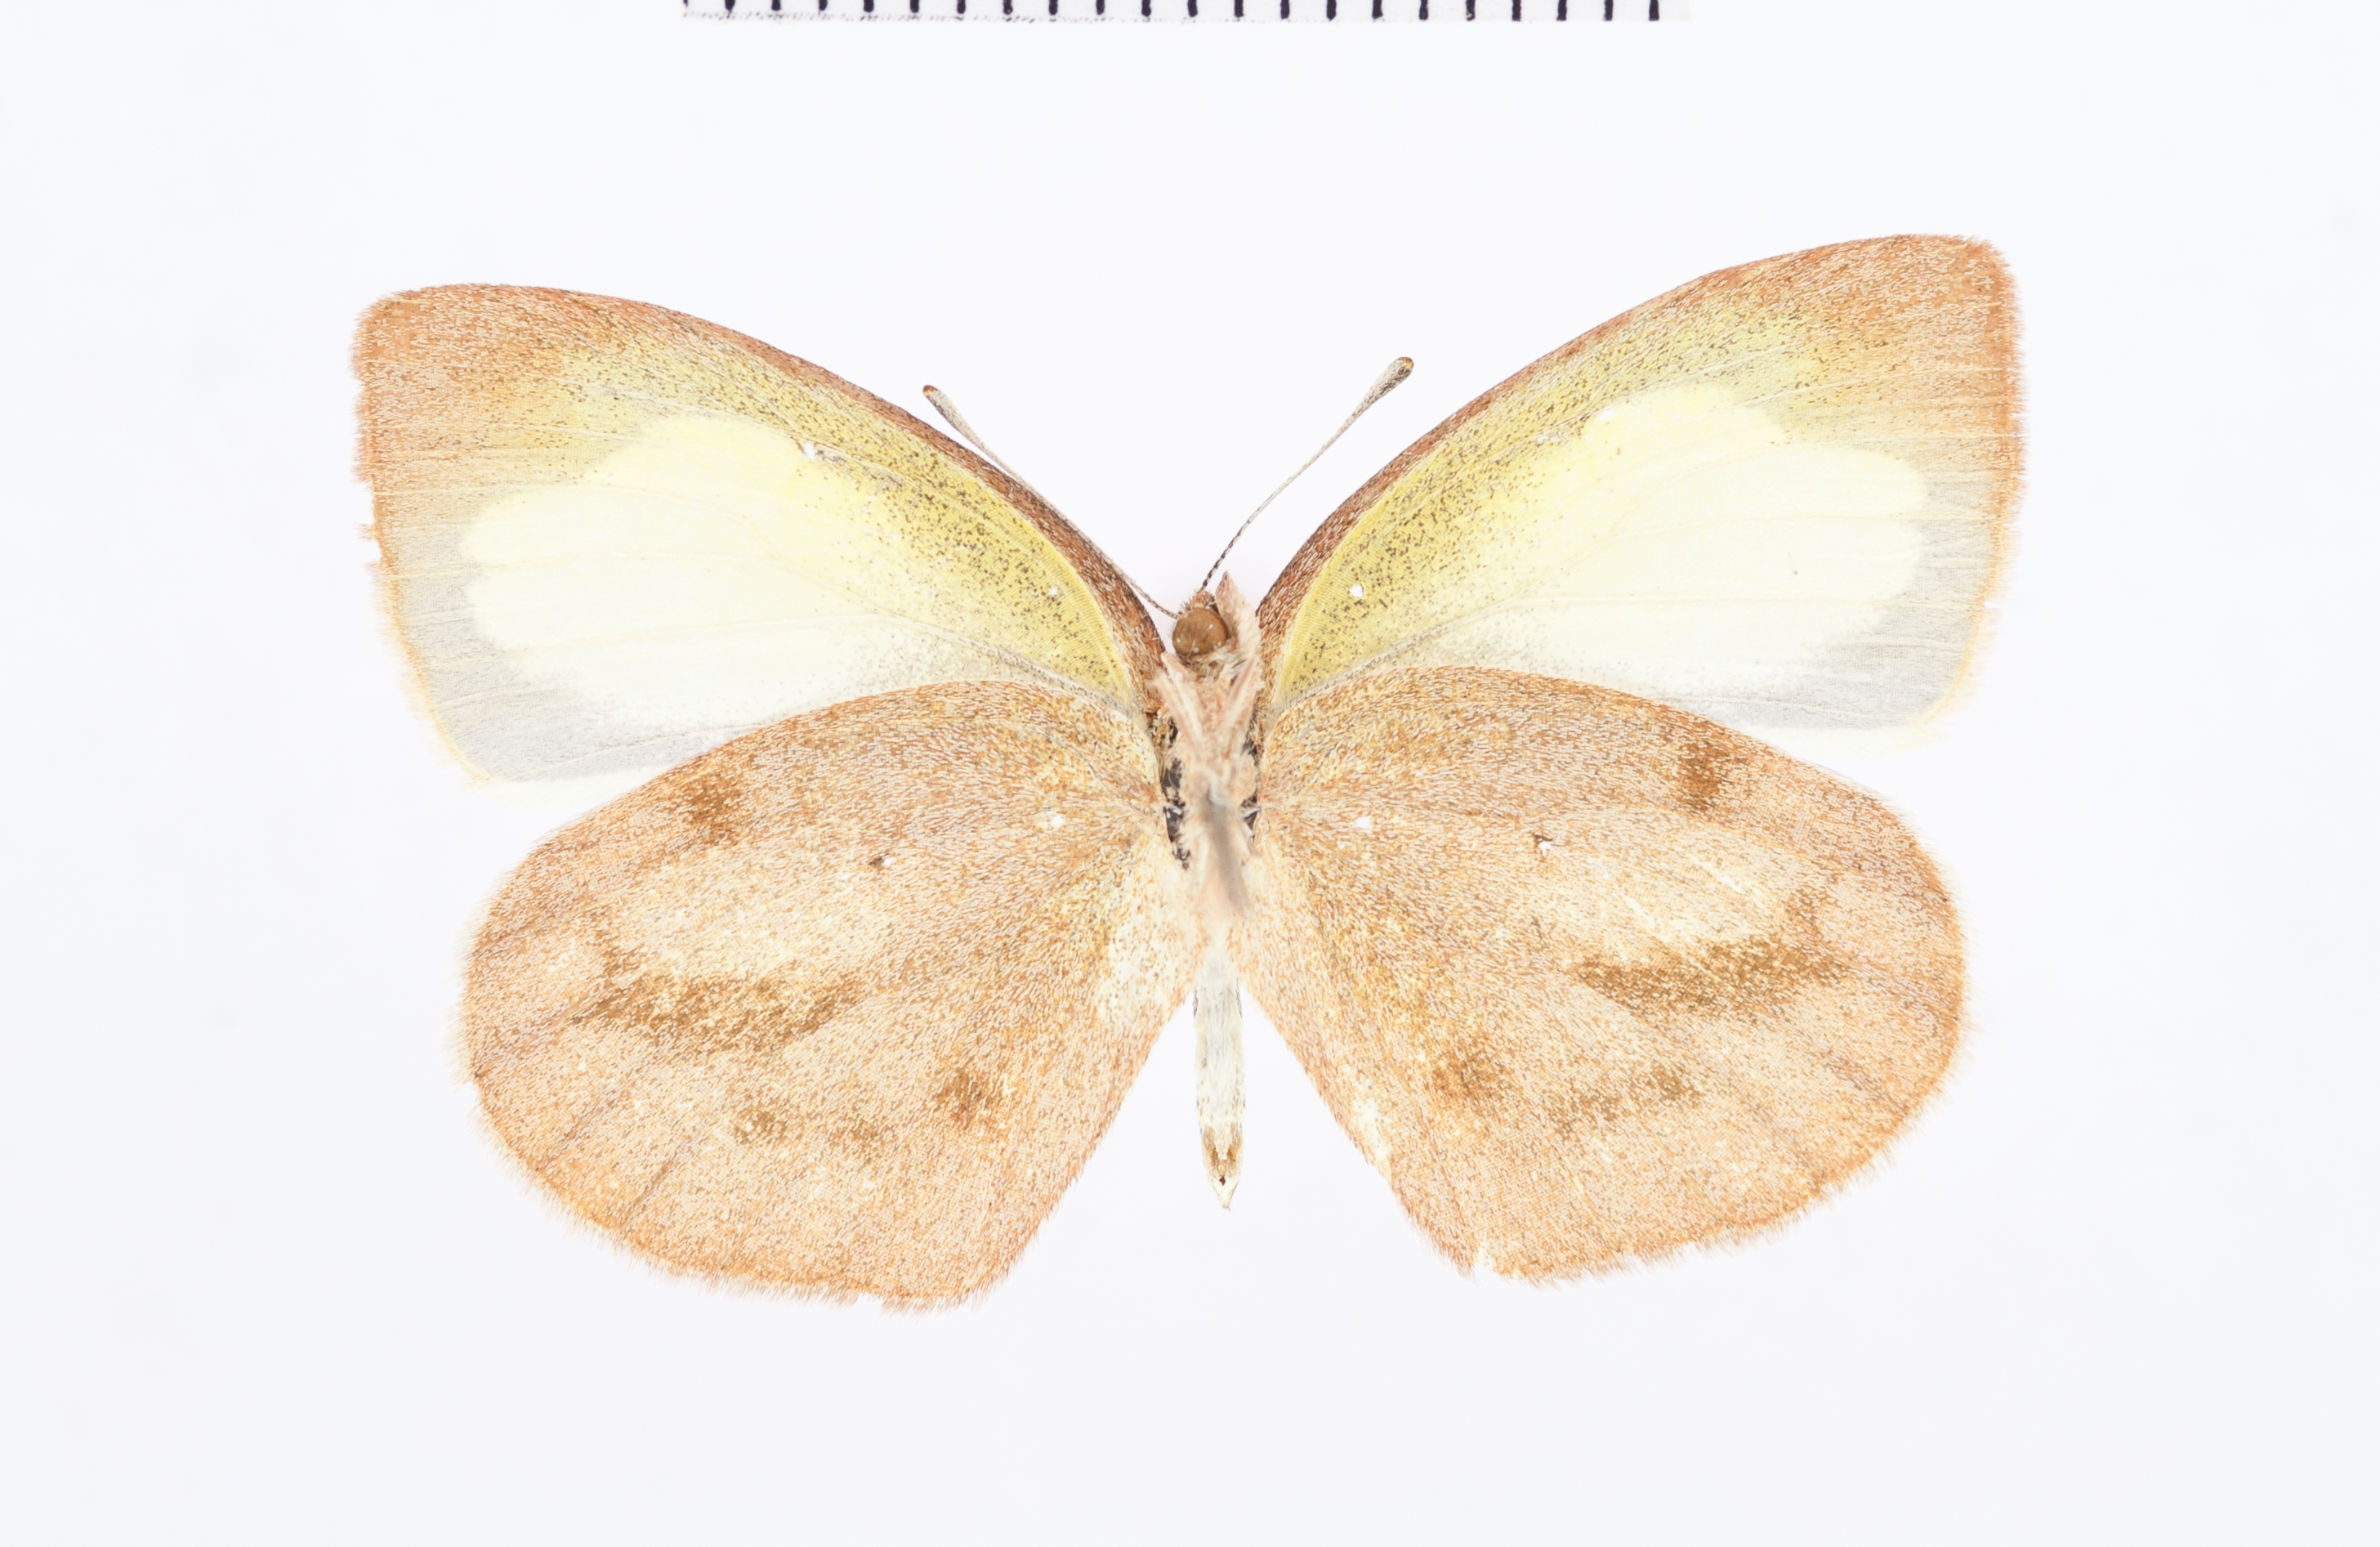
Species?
Eurema nigrocincta
